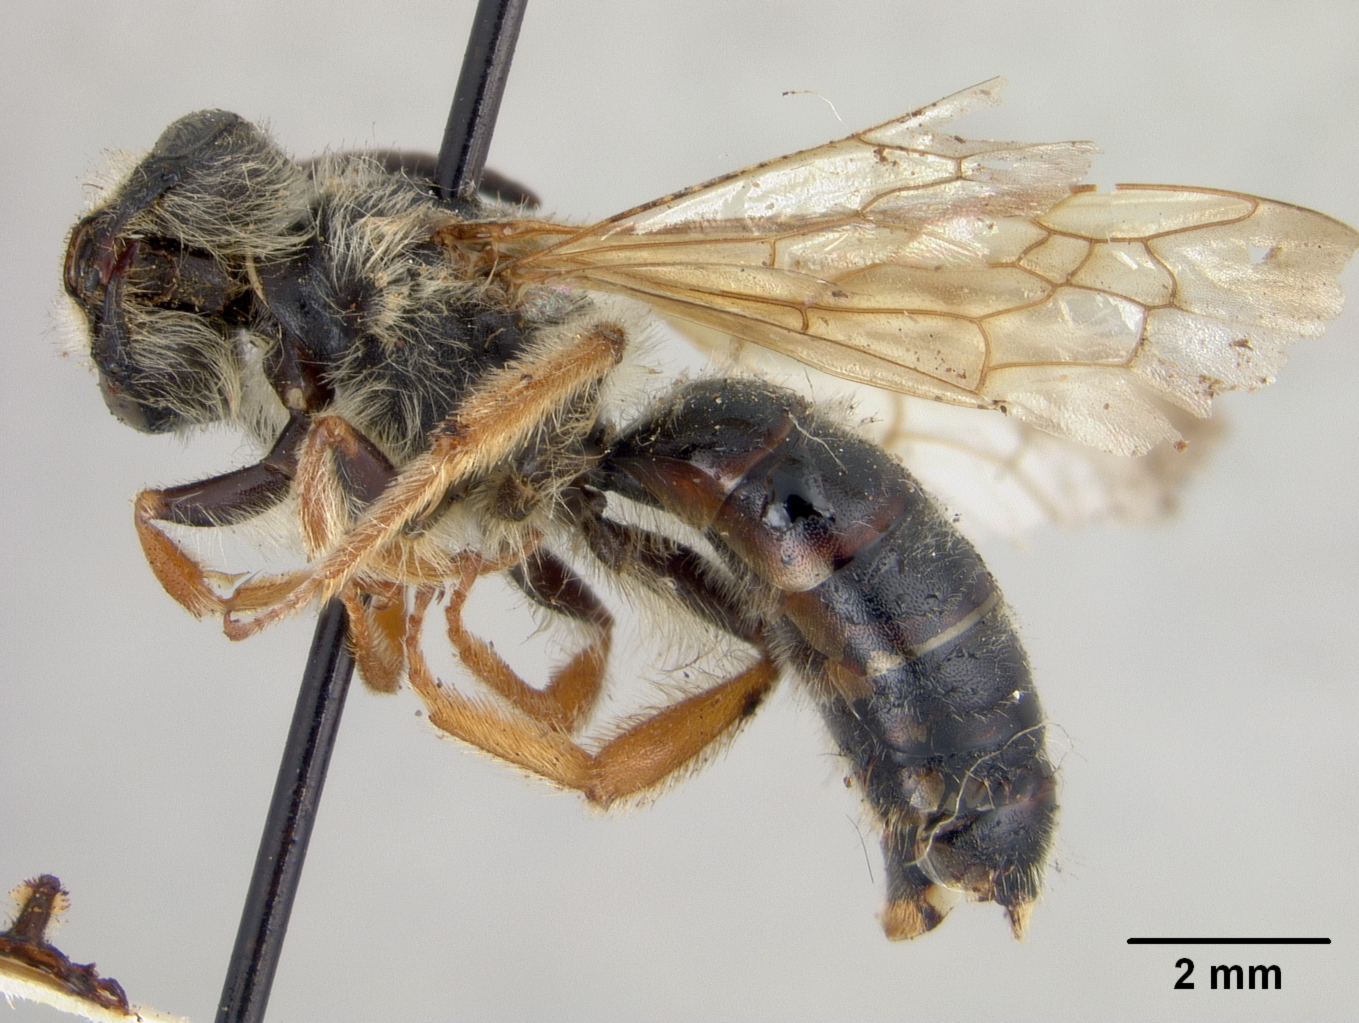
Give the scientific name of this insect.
Andrena kincaidii
